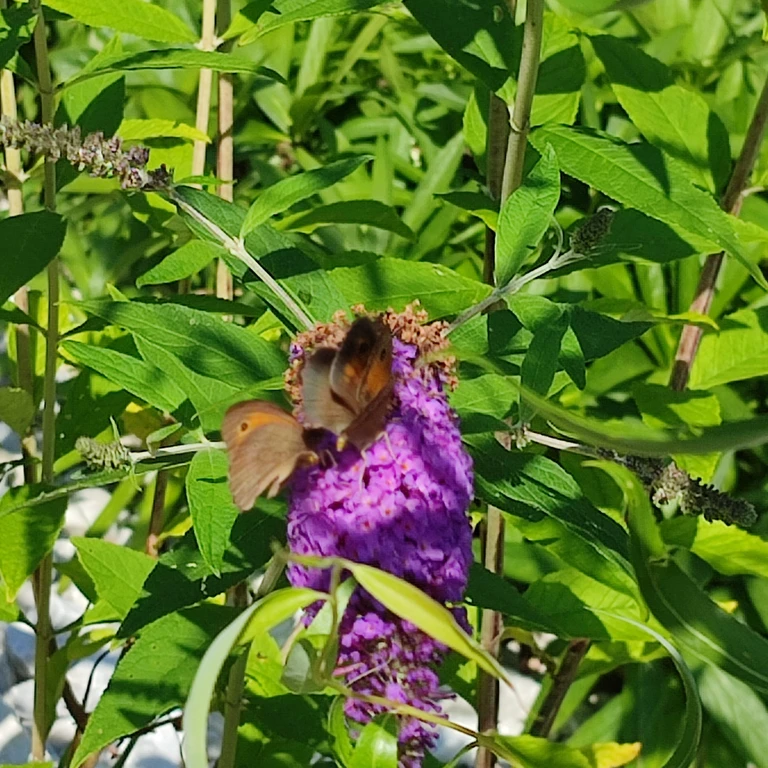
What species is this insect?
Maniola jurtina
